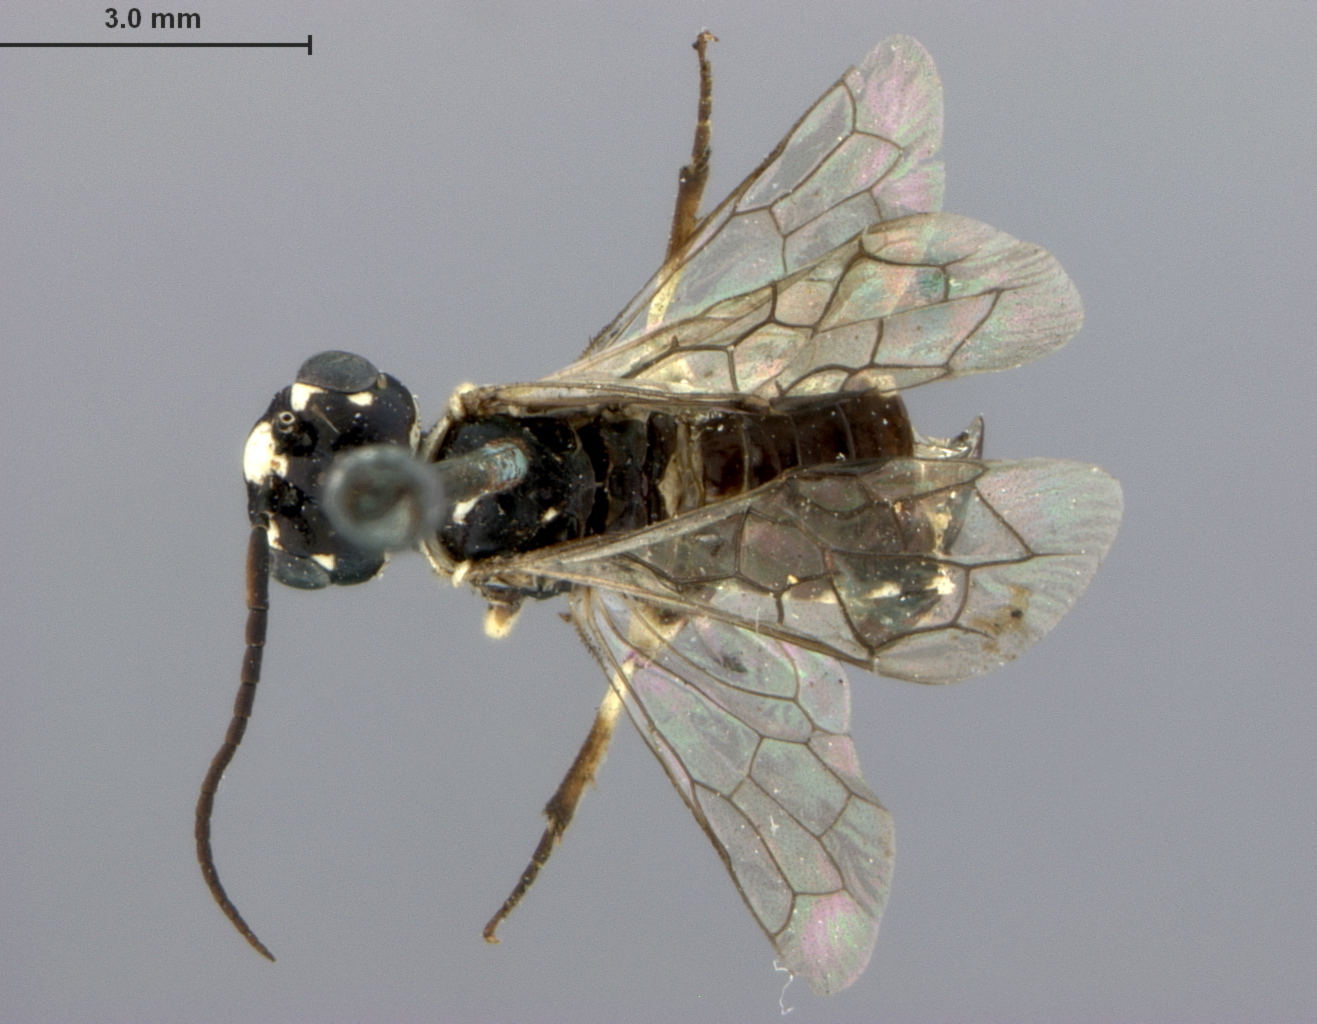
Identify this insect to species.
Neurotoma willi
